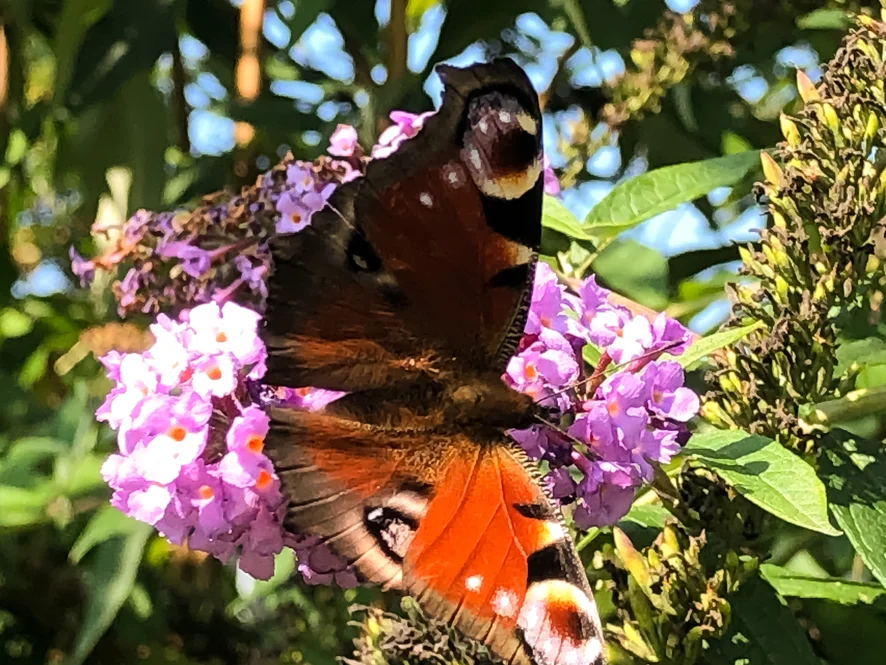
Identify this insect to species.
Aglais io
